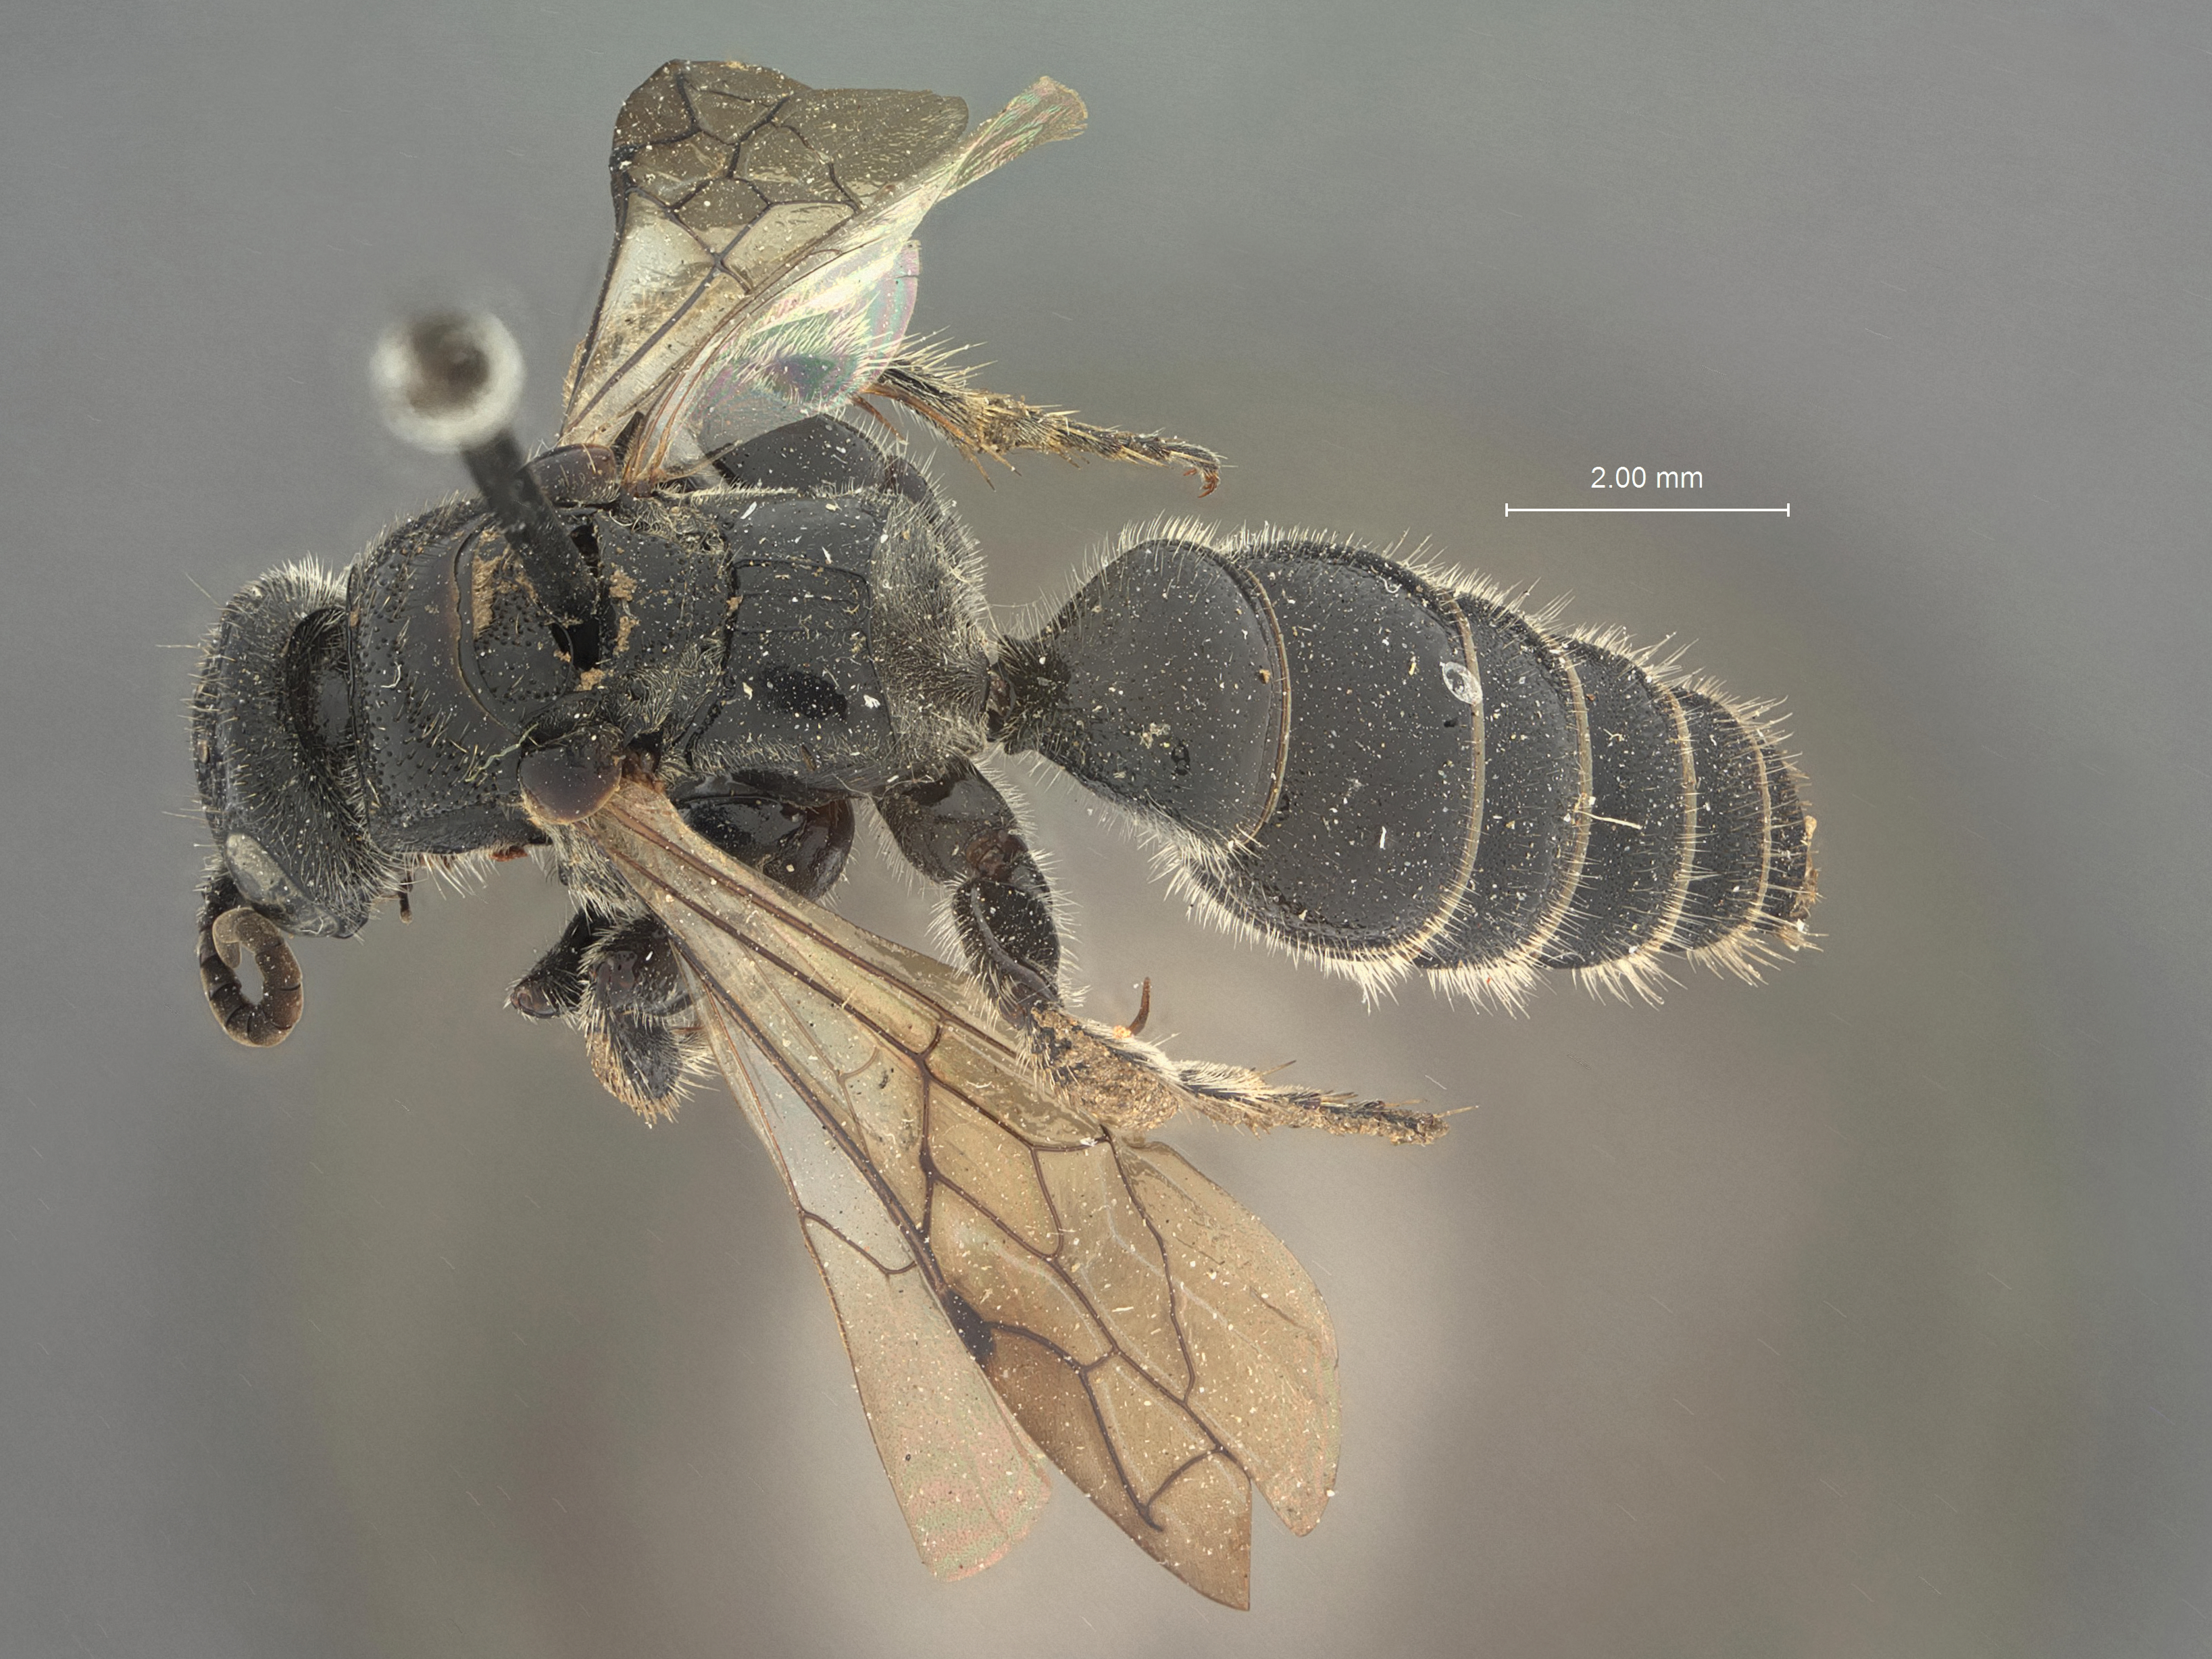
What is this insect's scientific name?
Tiphia brevilineata
